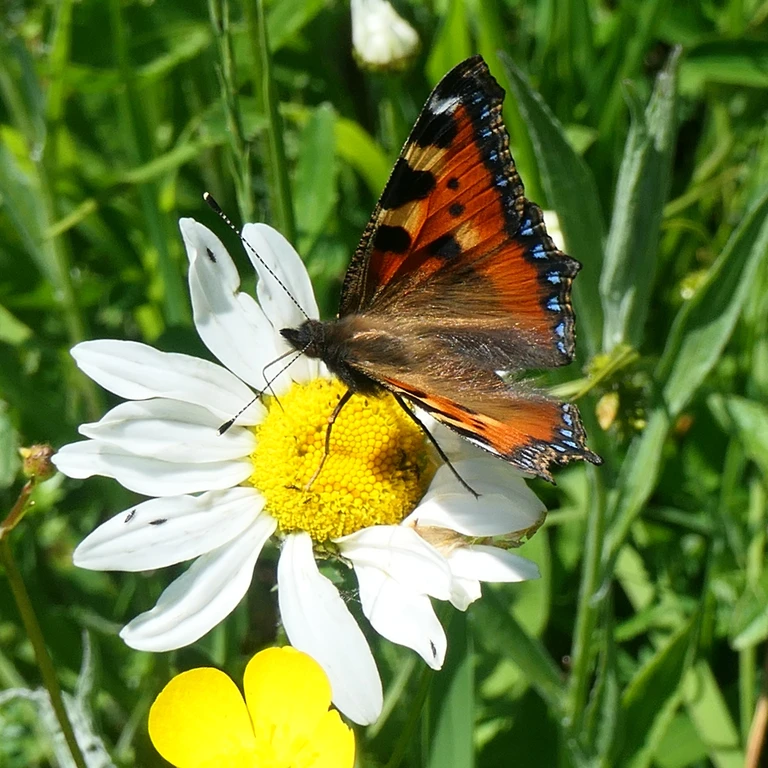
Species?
Aglais urticae
